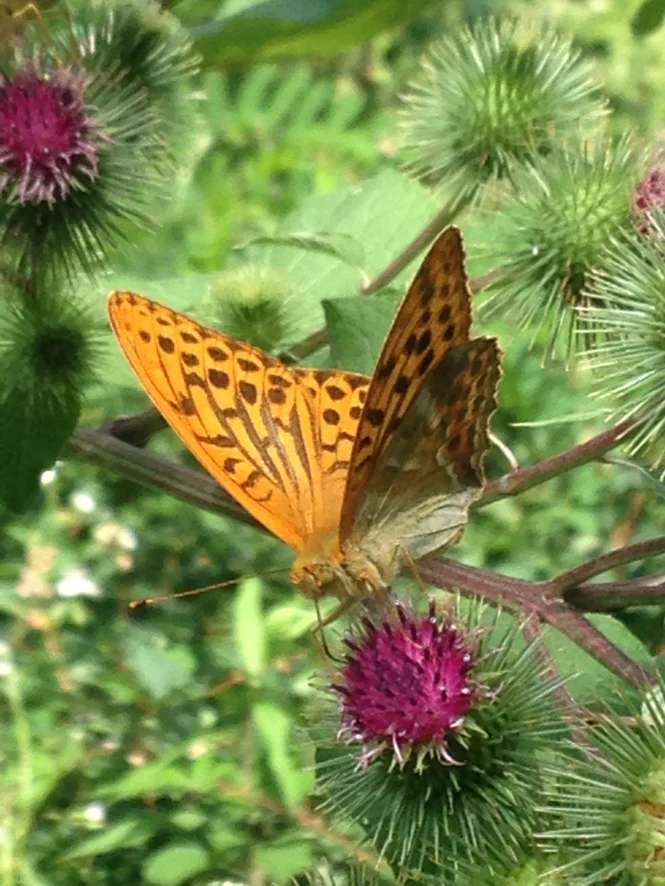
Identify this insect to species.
Argynnis paphia
